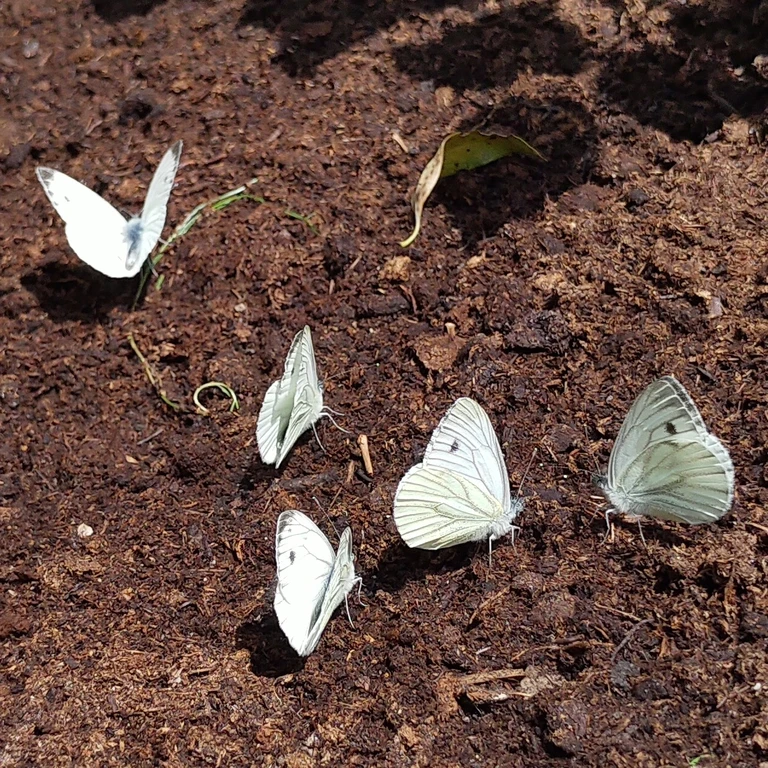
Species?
Pieris napi
